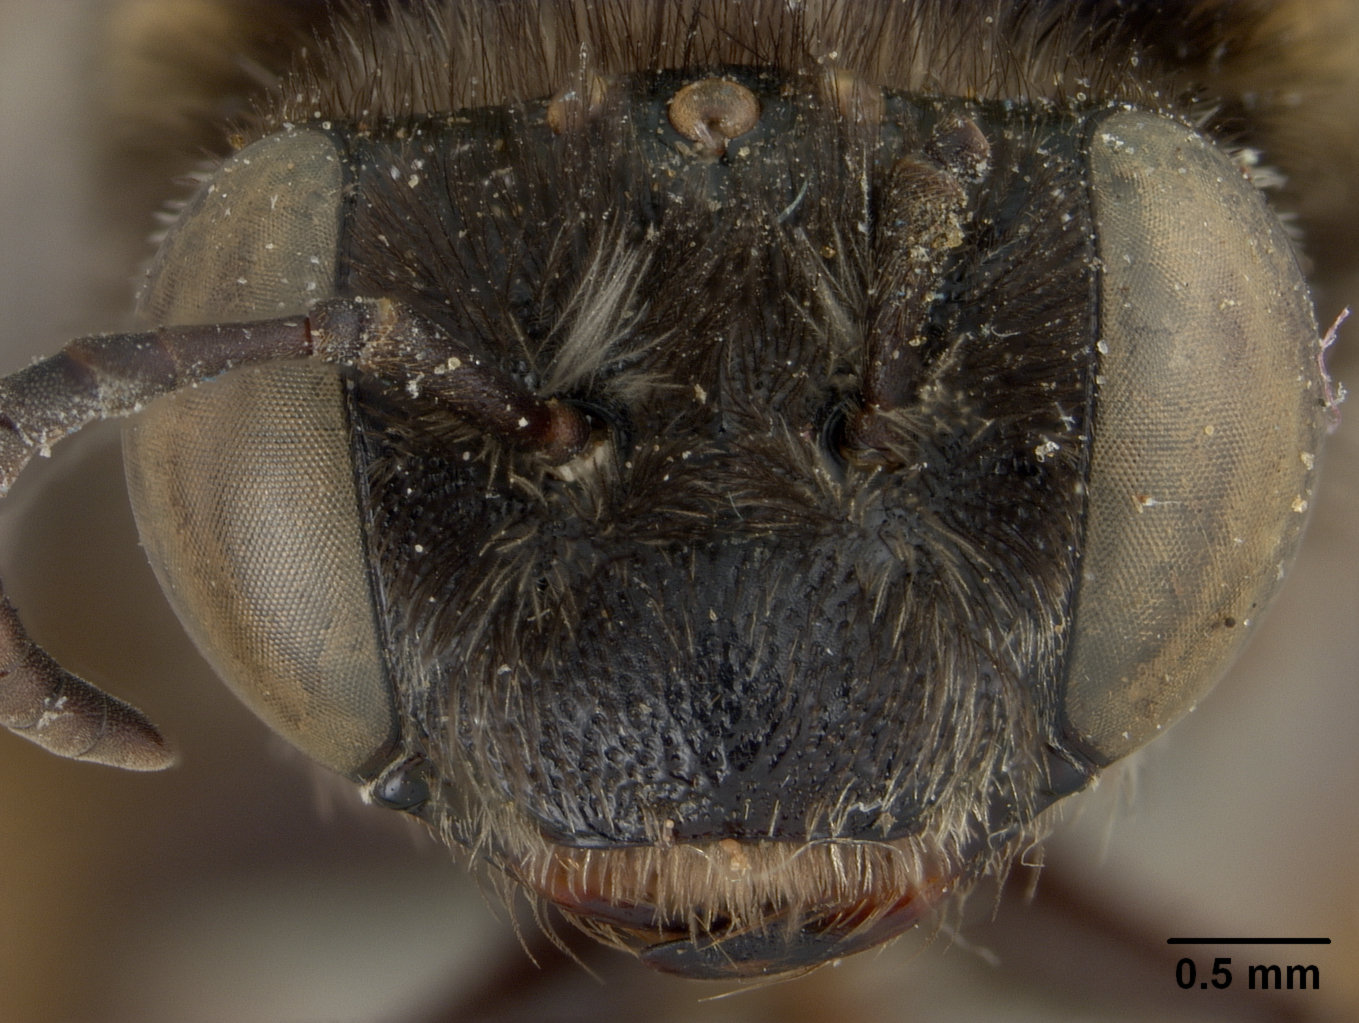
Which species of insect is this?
Melissodes trifasciatella
